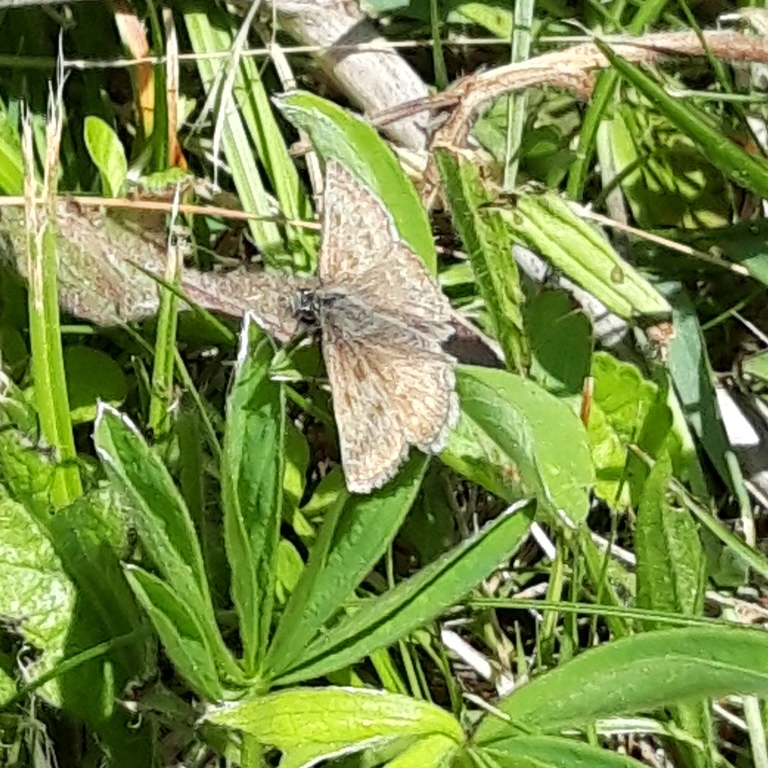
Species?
Erynnis tages
